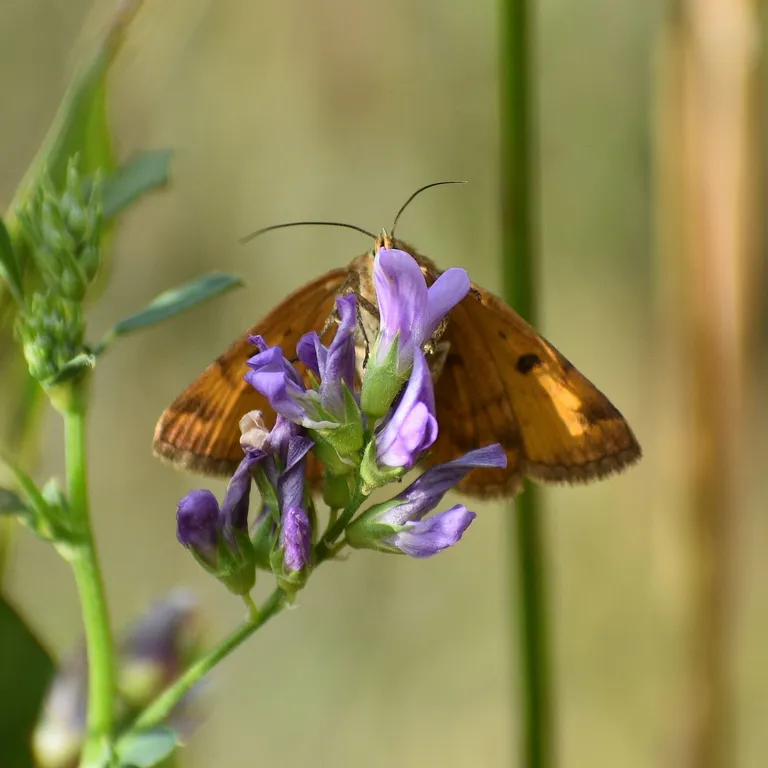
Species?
Euclidia glyphica
